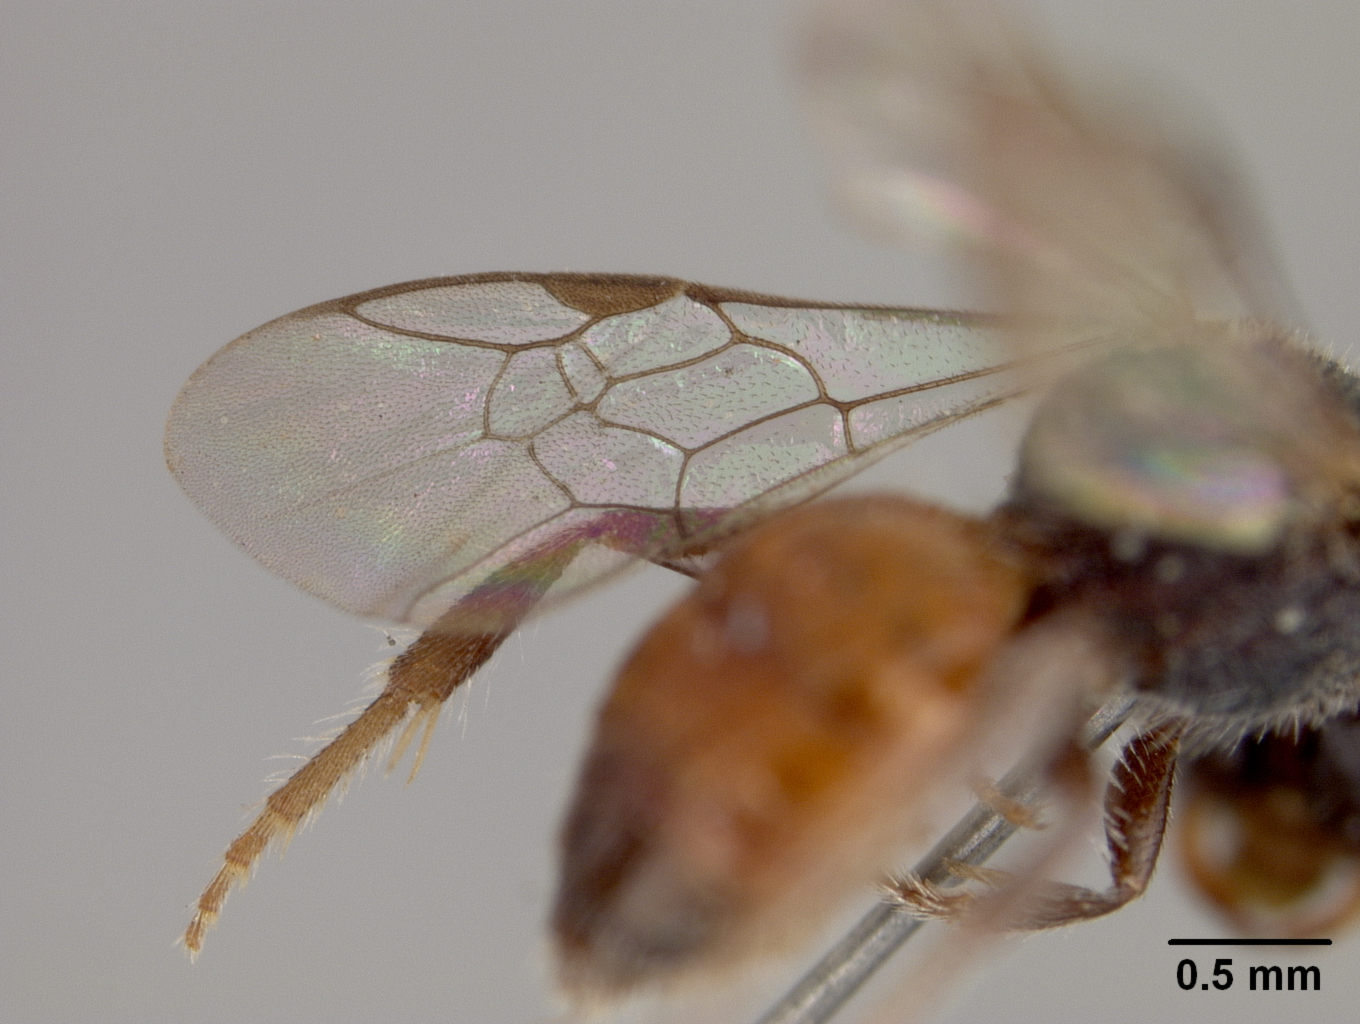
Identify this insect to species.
Sphecodes atlantis
